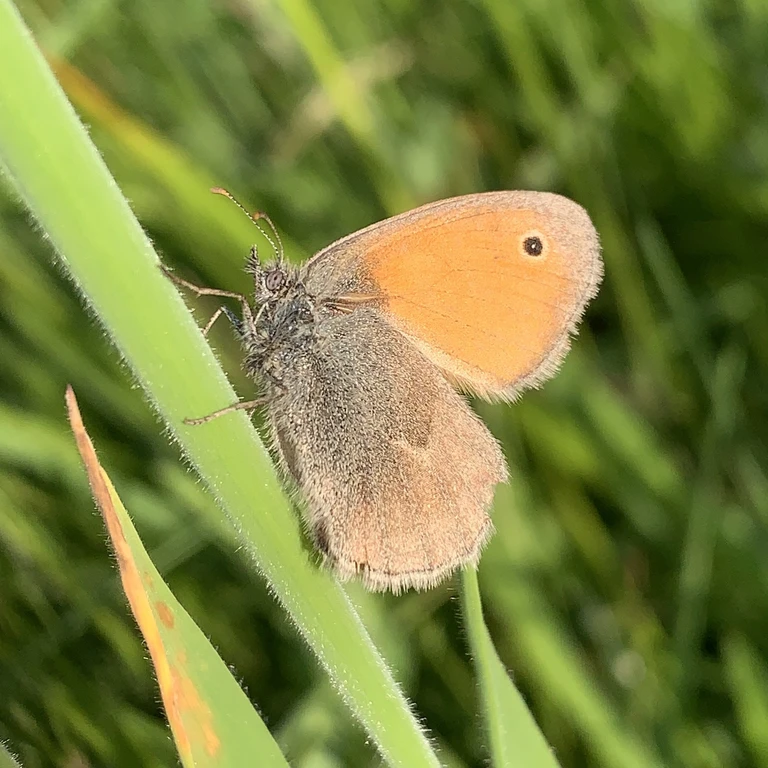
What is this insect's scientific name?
Coenonympha pamphilus
